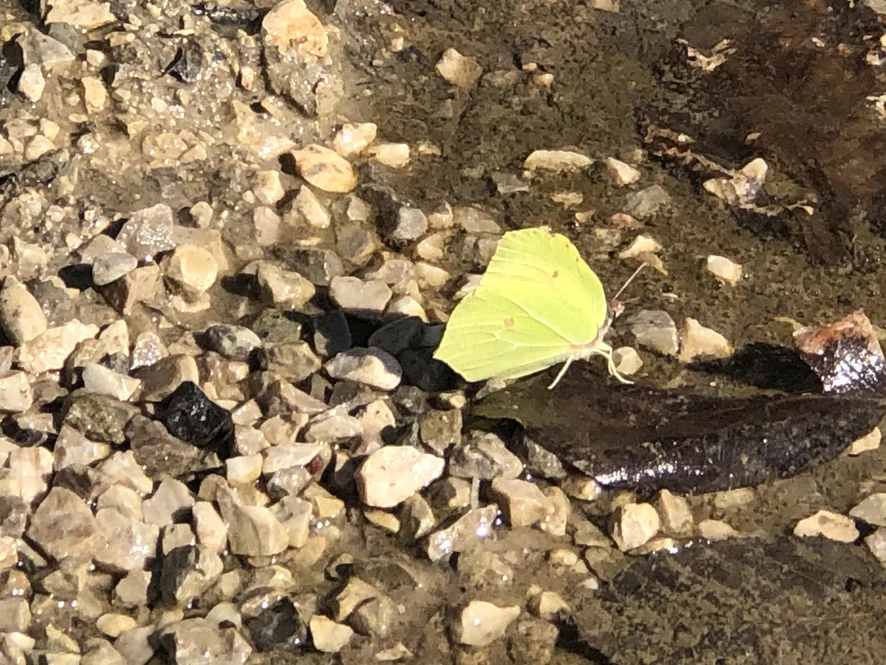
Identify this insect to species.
Gonepteryx rhamni
